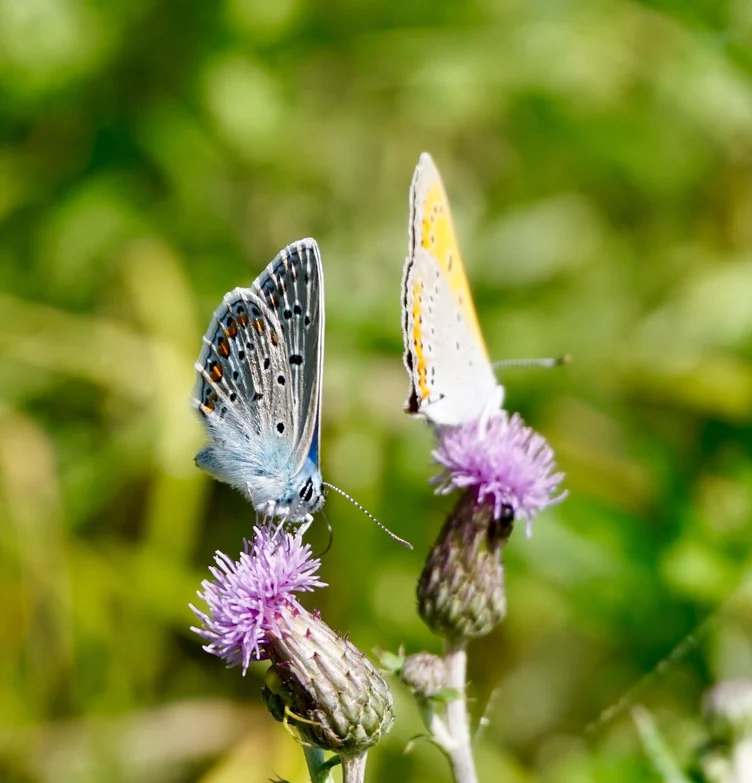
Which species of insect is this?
Polyommatus icarus
